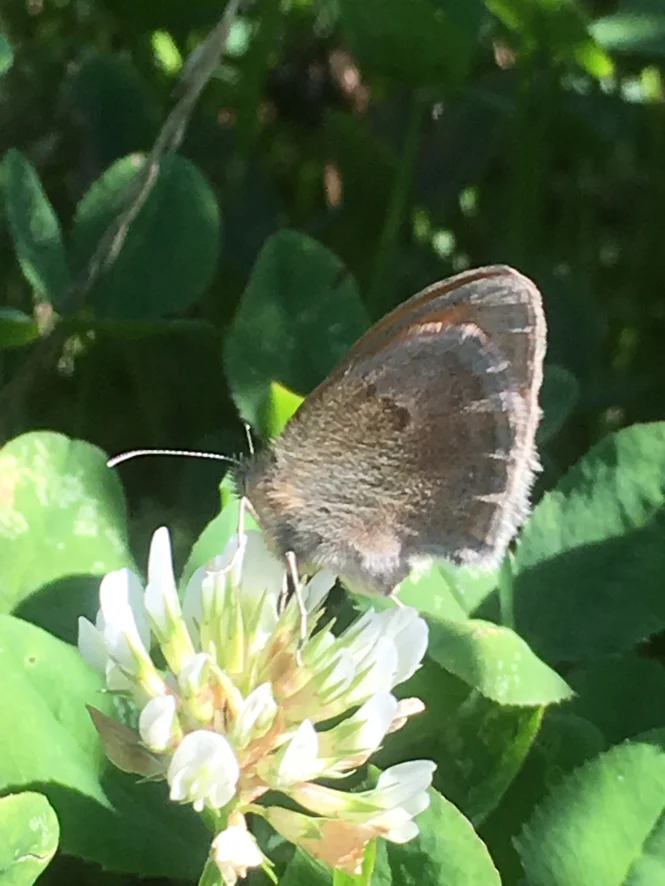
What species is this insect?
Coenonympha pamphilus
